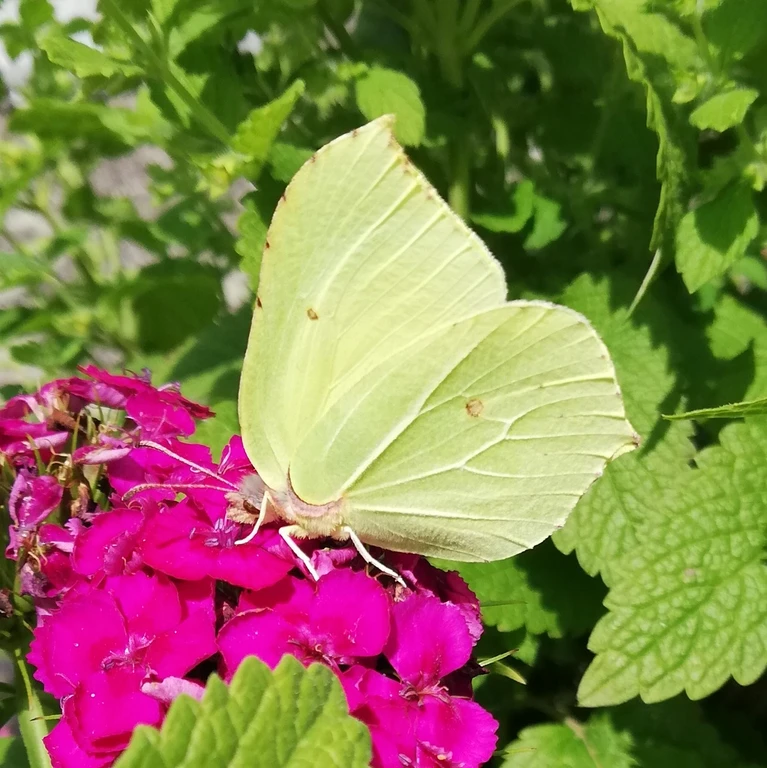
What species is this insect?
Gonepteryx rhamni
